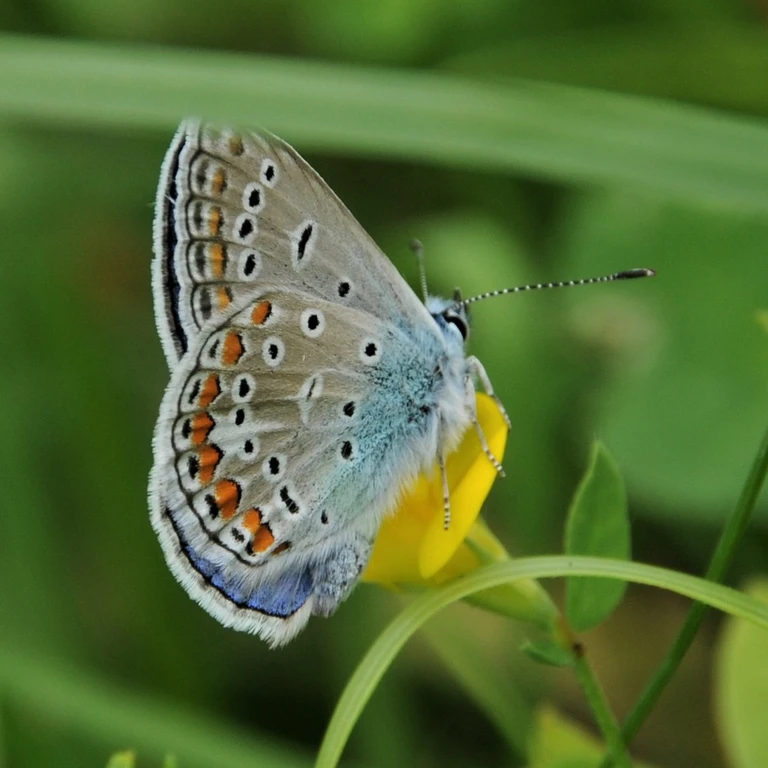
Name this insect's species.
Polyommatus icarus
